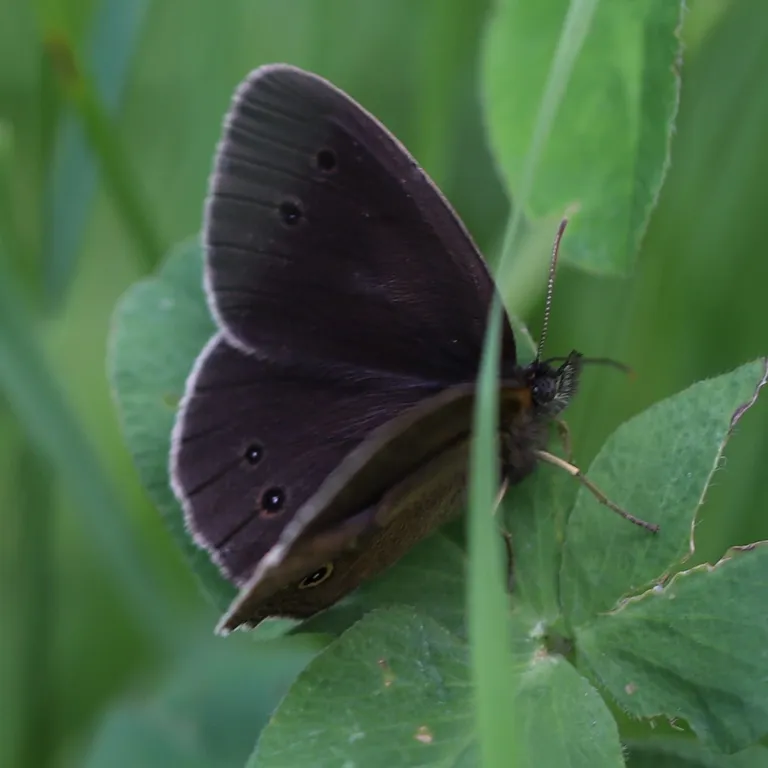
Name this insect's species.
Aphantopus hyperantus
